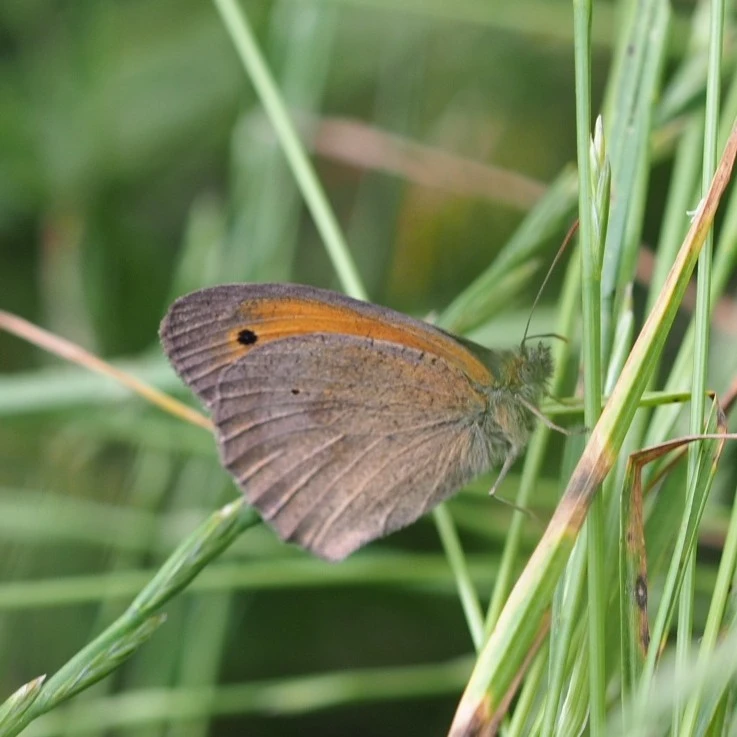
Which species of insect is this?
Maniola jurtina
